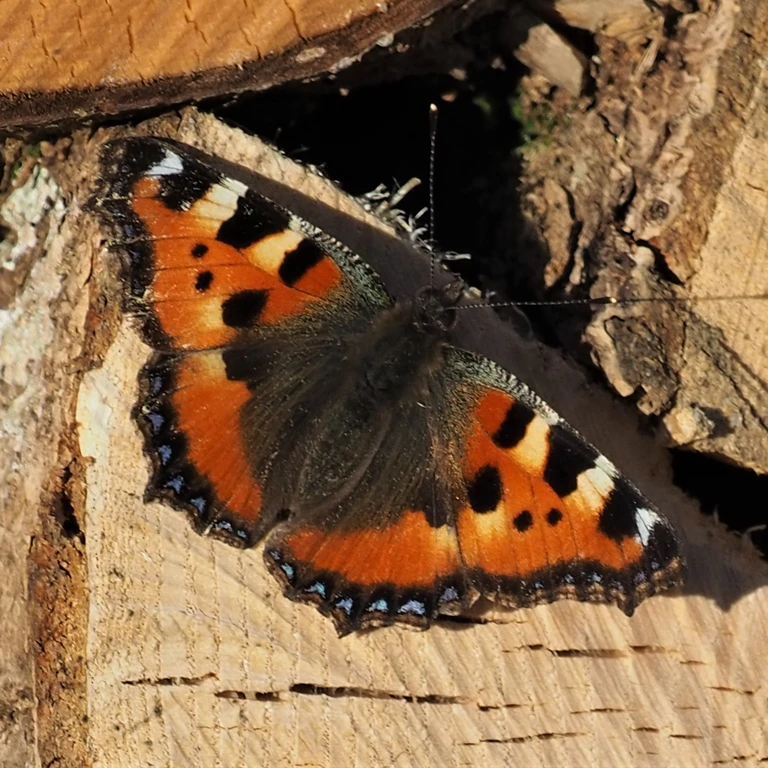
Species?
Aglais urticae
